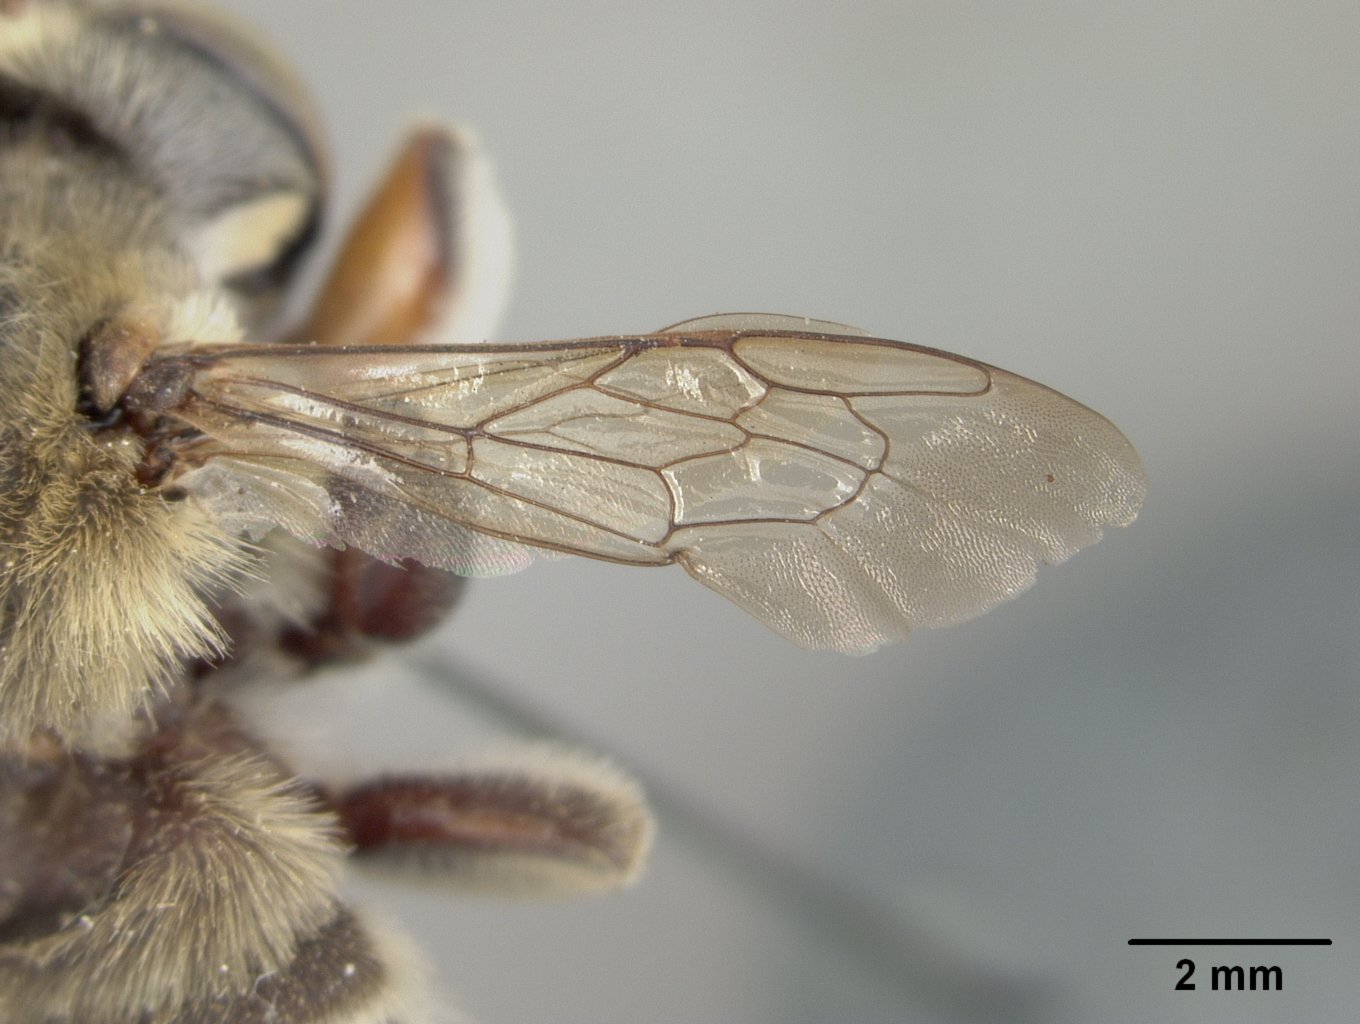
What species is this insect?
Megachile comata
